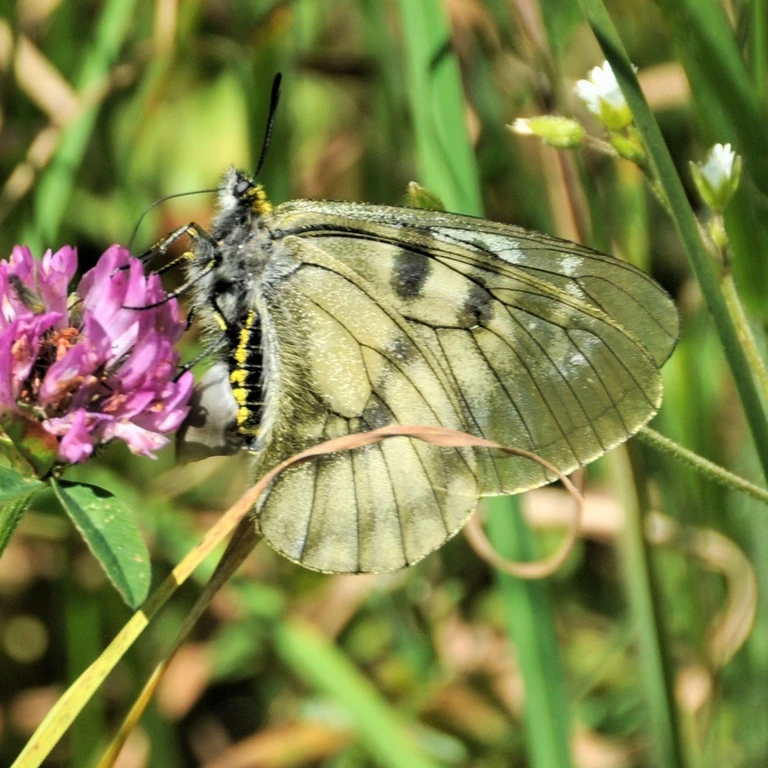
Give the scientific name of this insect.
Parnassius mnemosyne
